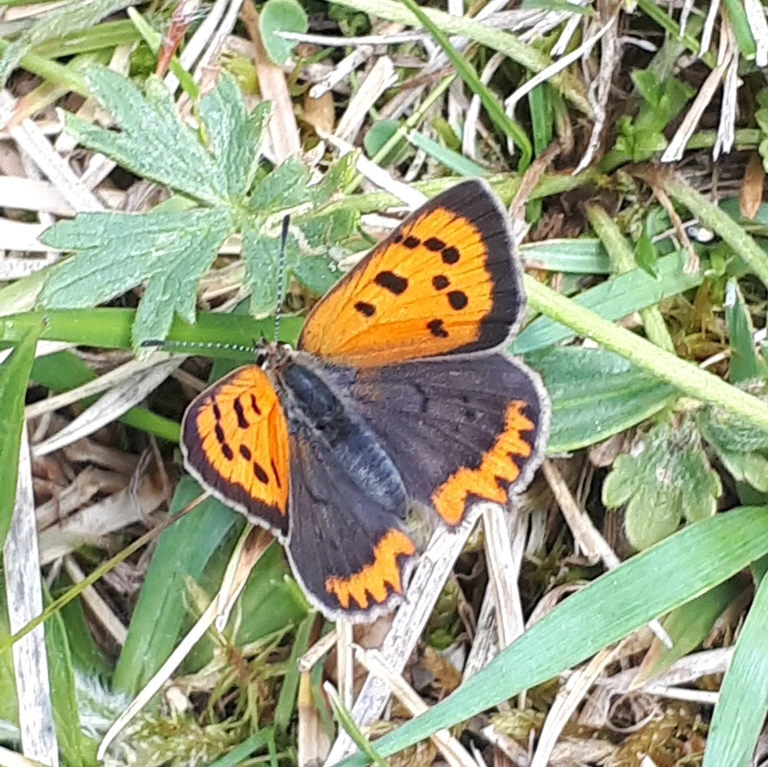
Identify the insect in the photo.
Lycaena phlaeas
